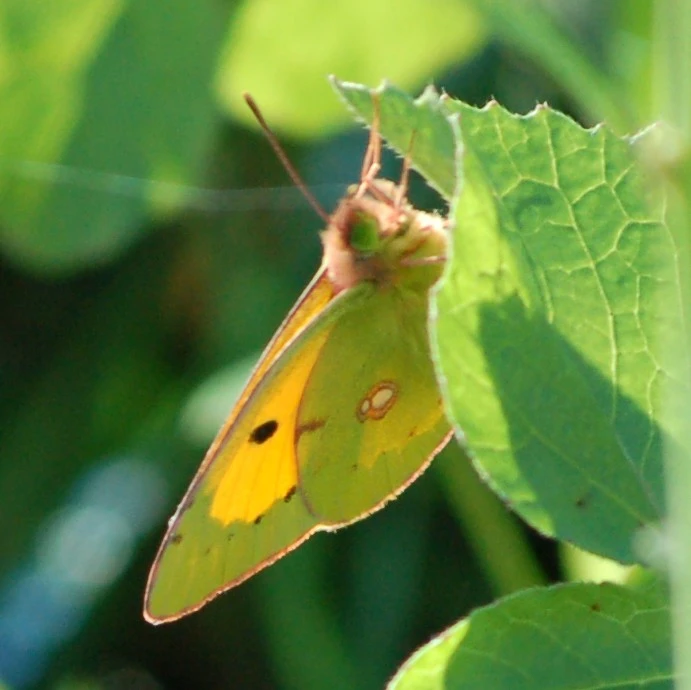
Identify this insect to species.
Colias croceus
